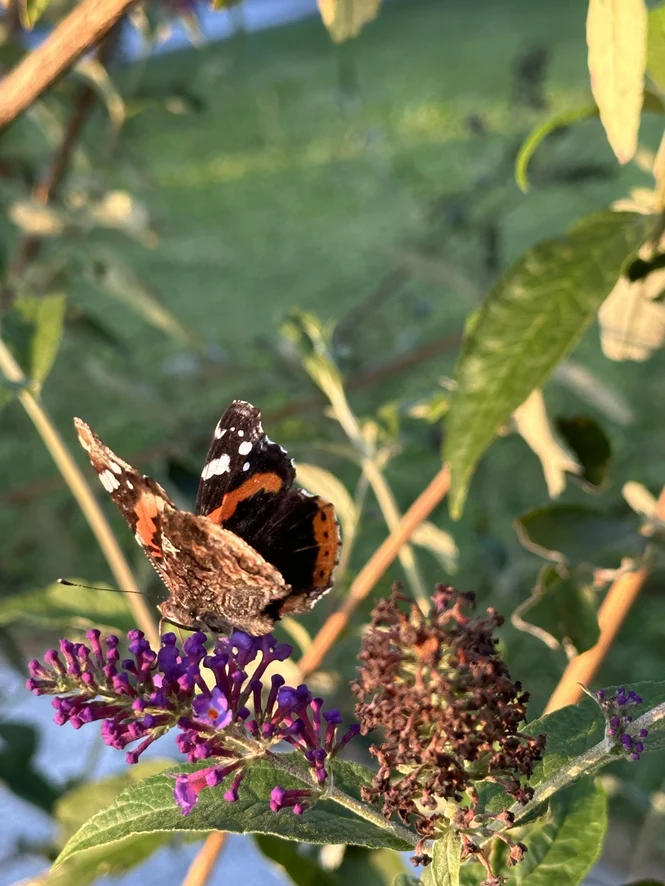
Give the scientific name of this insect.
Vanessa atalanta
